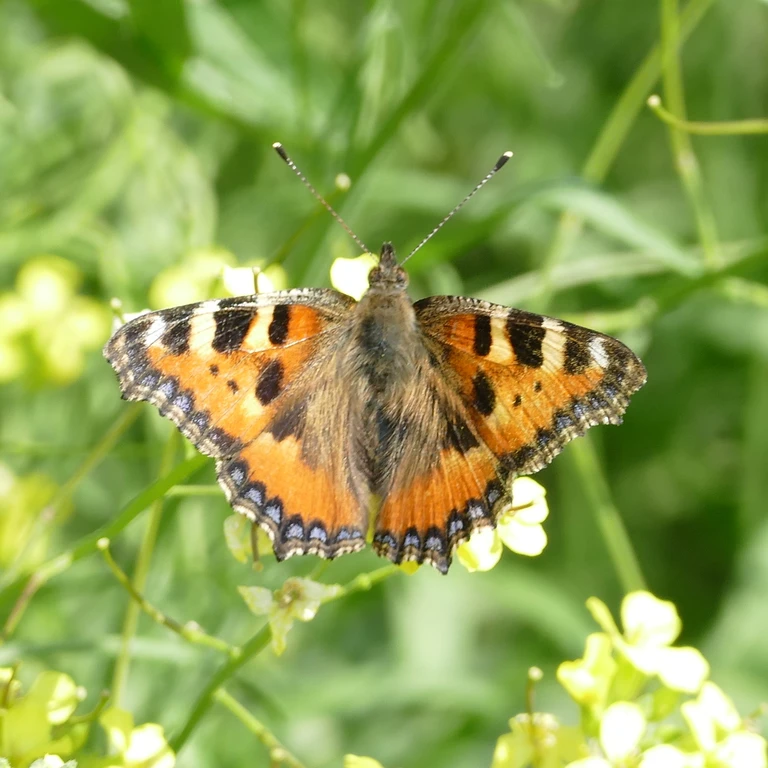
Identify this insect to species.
Aglais urticae
